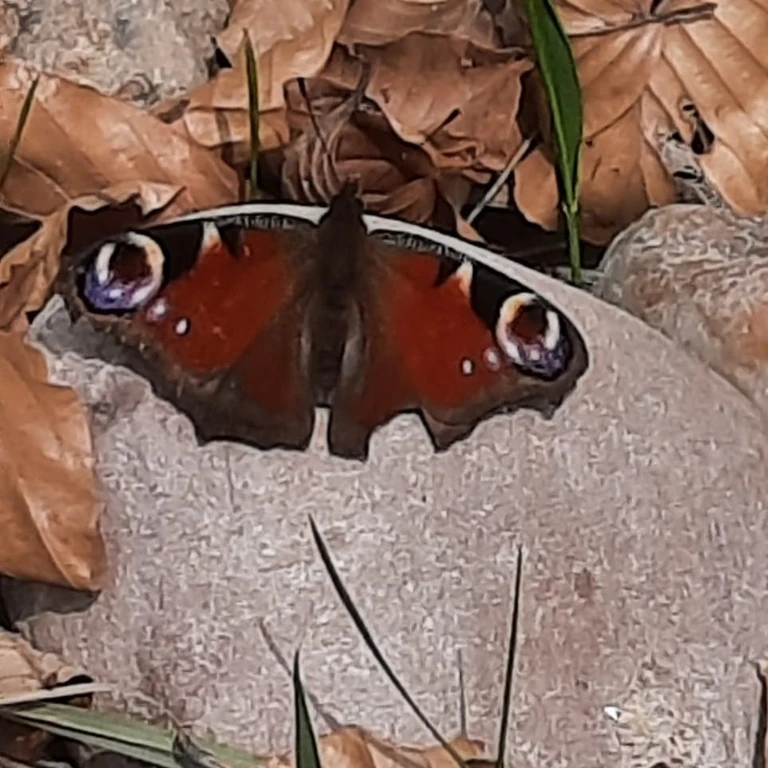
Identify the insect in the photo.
Aglais io
